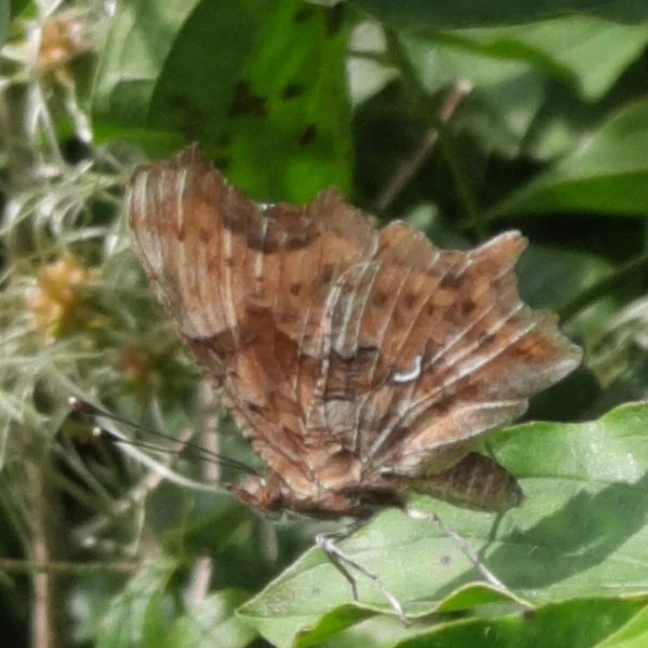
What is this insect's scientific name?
Polygonia c-album
